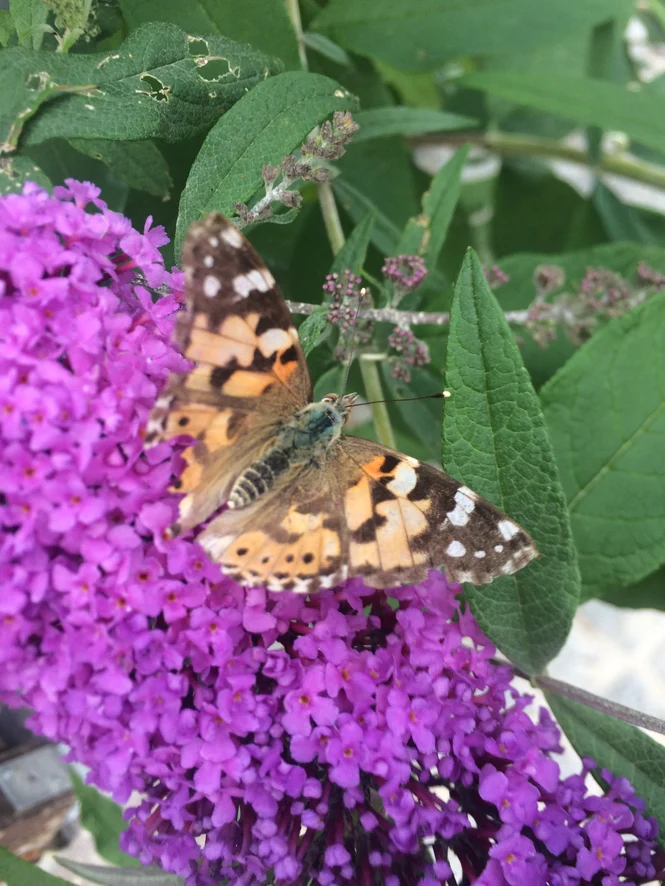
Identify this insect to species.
Vanessa cardui
